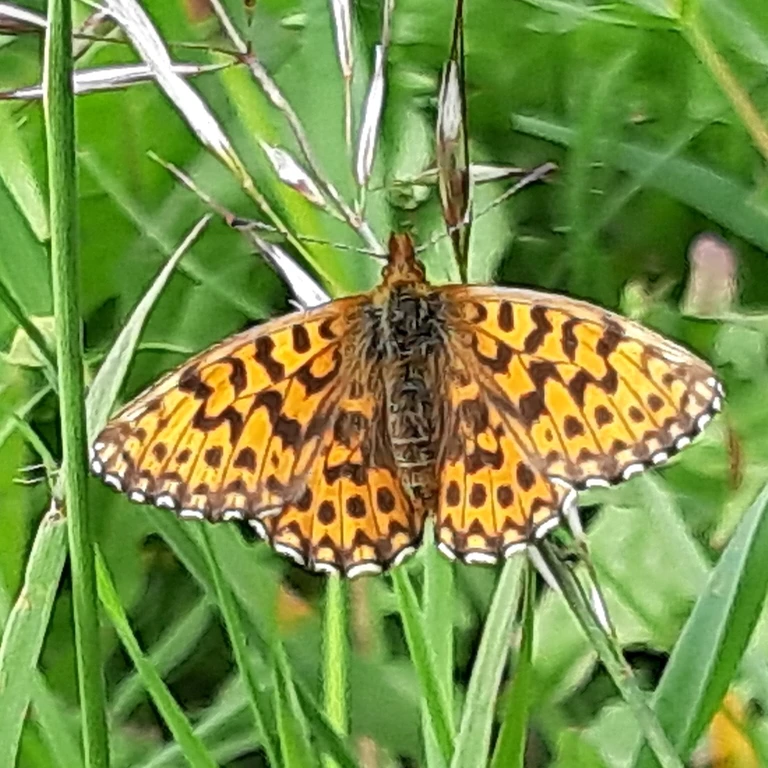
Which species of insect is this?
Boloria dia
